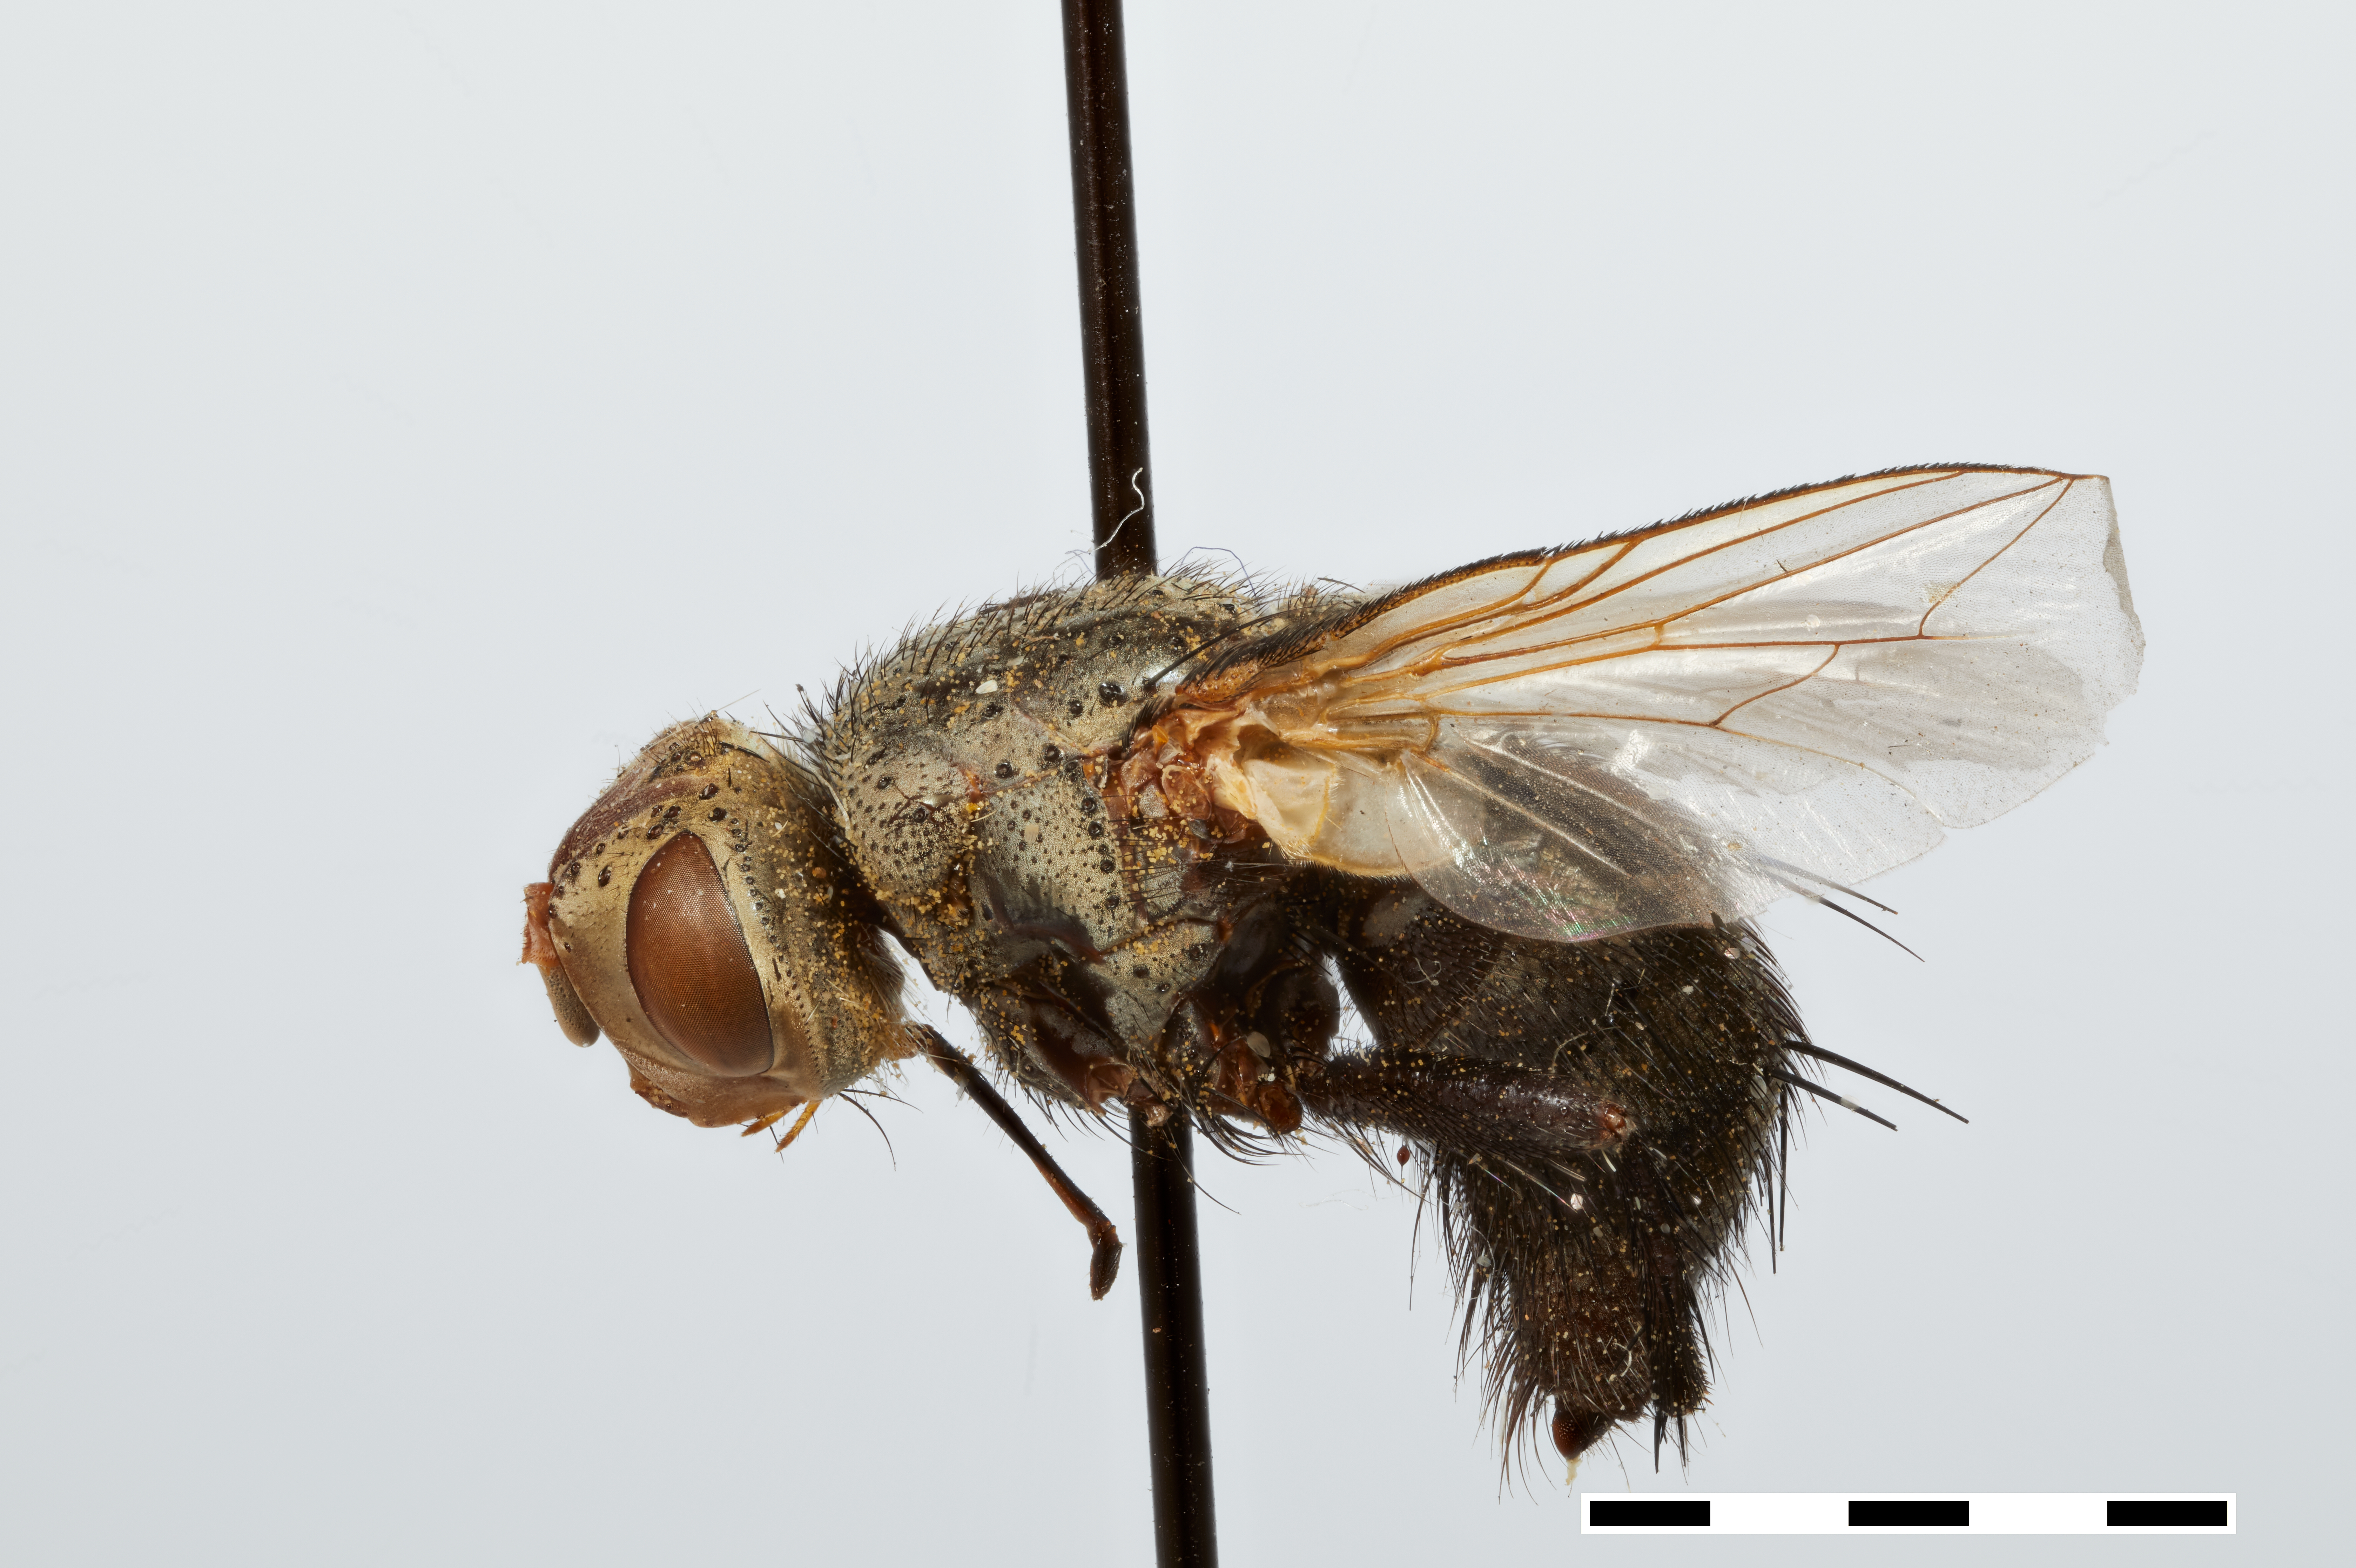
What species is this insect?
Plagiomima abdominalis
